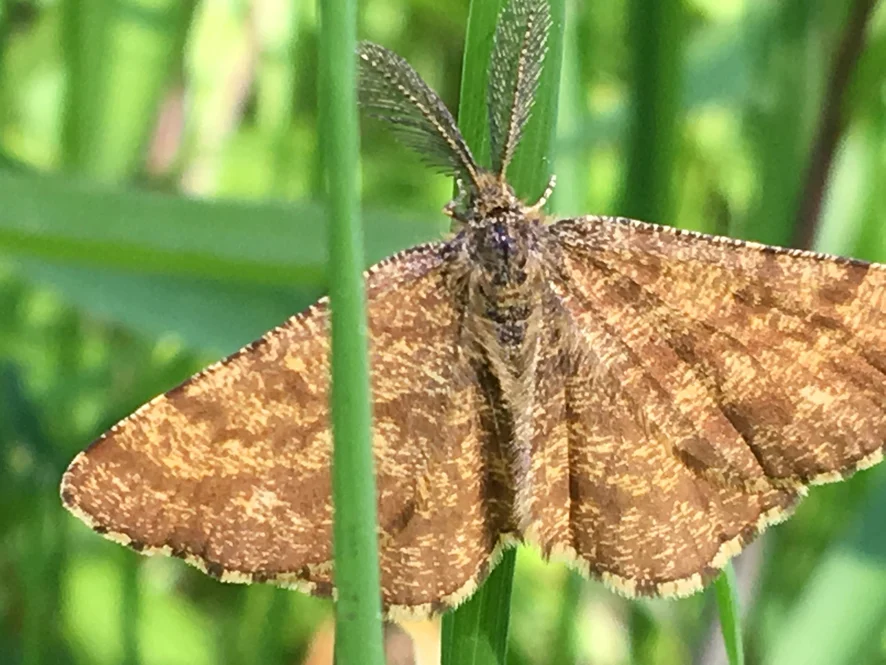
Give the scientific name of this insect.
Ematurga atomaria
